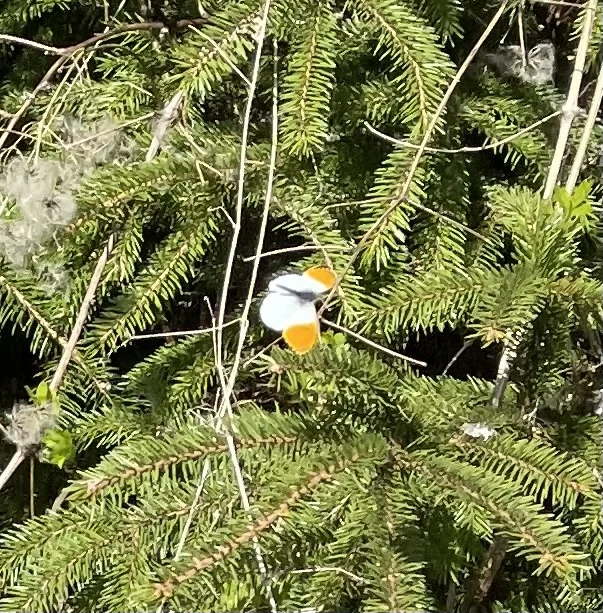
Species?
Anthocharis cardamines
